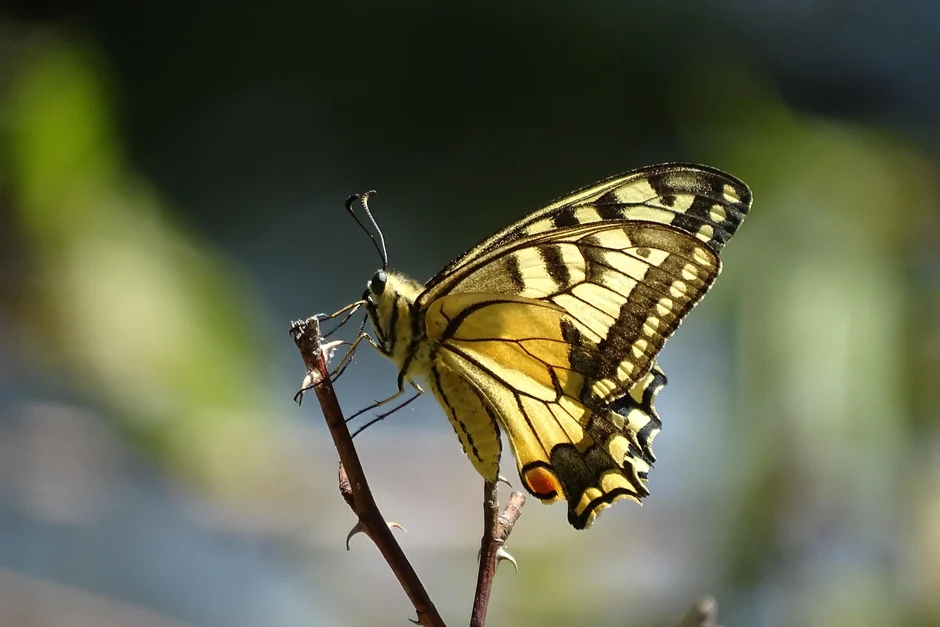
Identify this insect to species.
Papilio machaon
